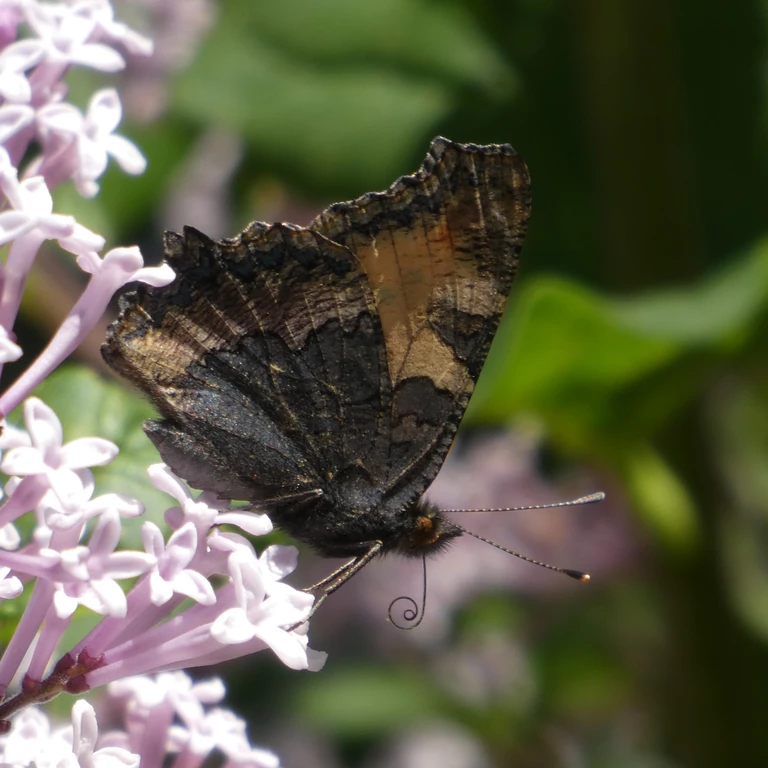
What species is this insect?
Aglais urticae
